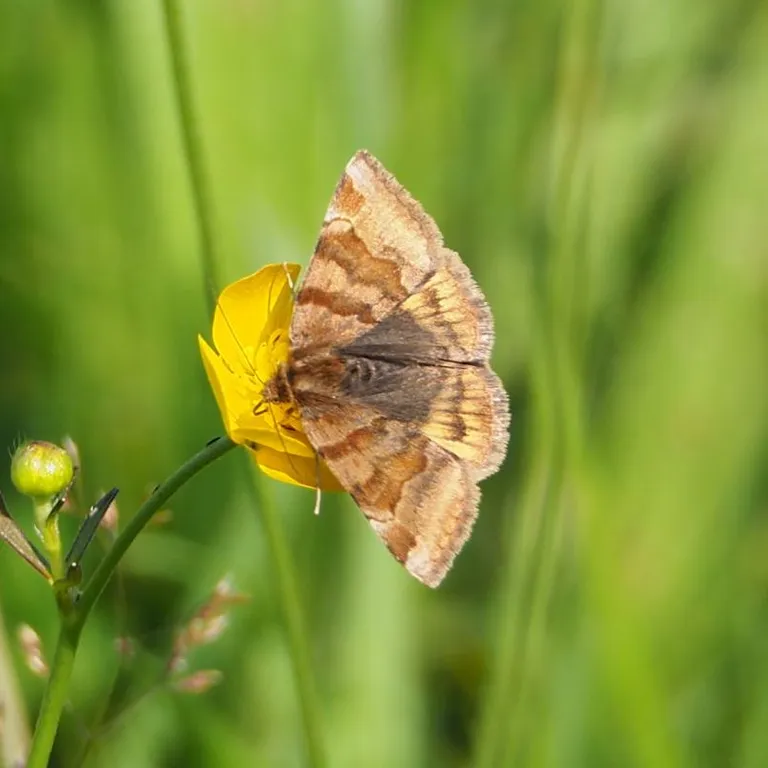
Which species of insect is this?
Euclidia glyphica
